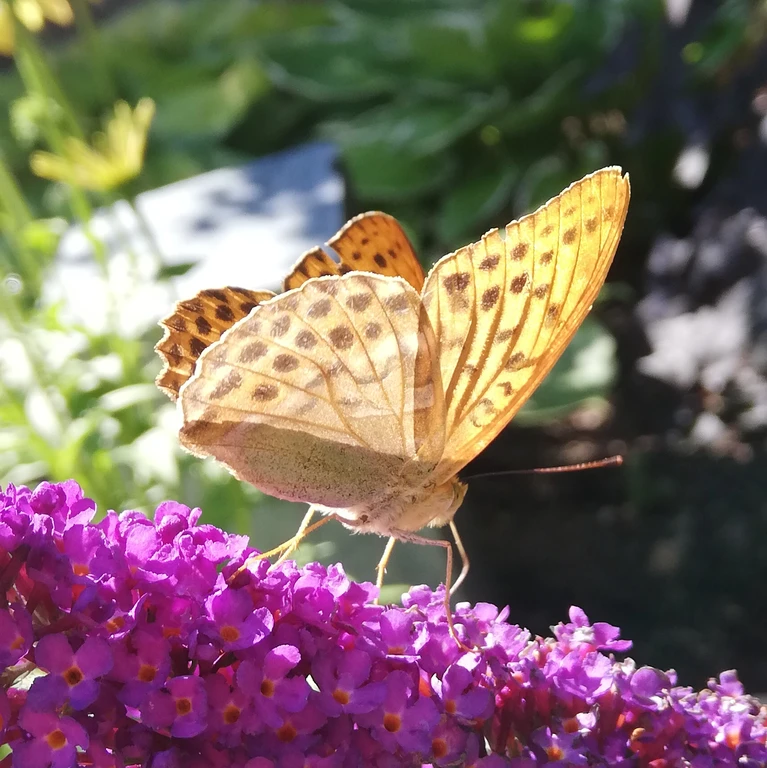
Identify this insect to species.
Argynnis paphia
